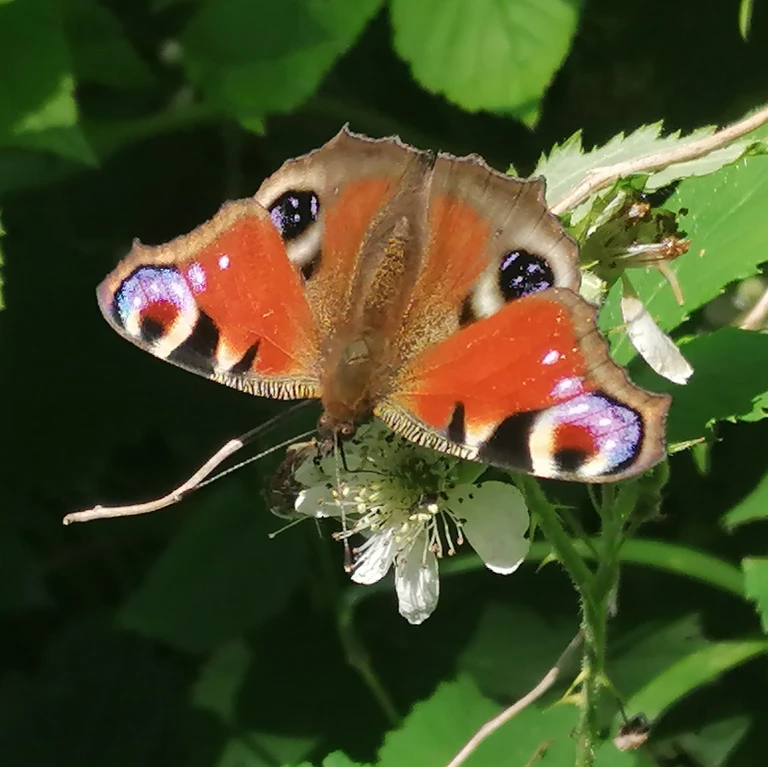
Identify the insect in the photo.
Aglais io
